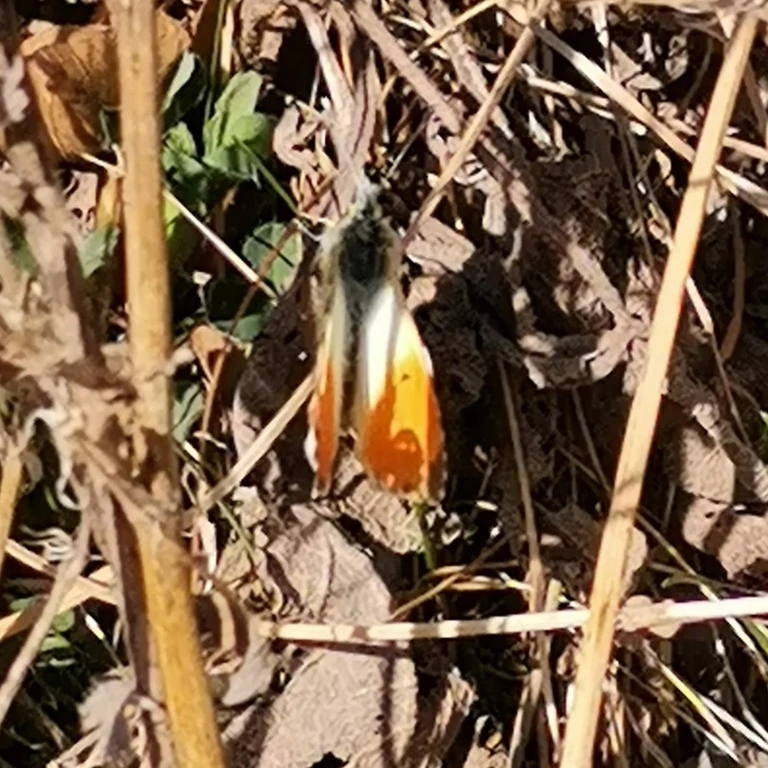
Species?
Anthocharis cardamines
